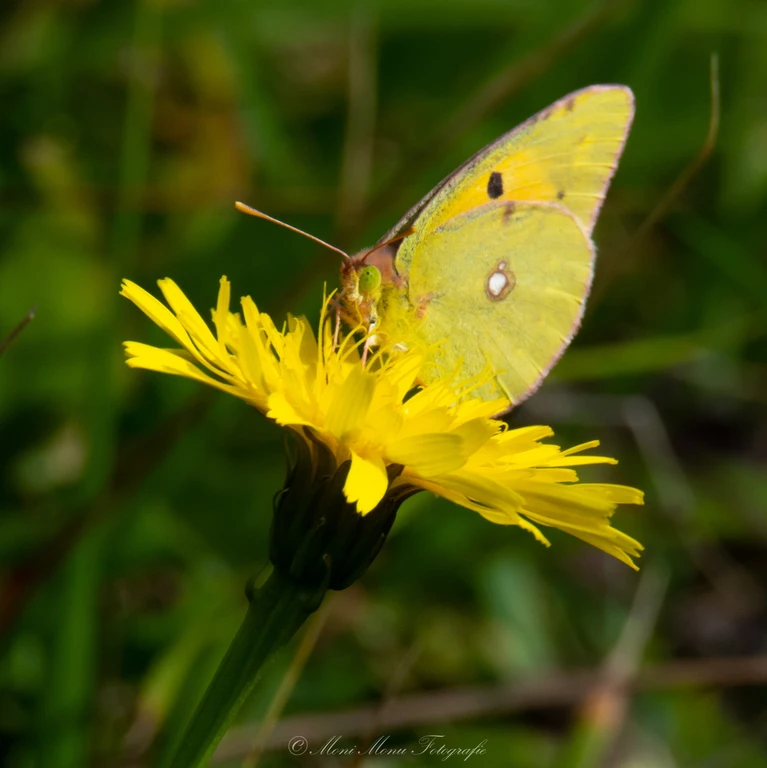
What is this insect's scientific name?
Colias croceus
